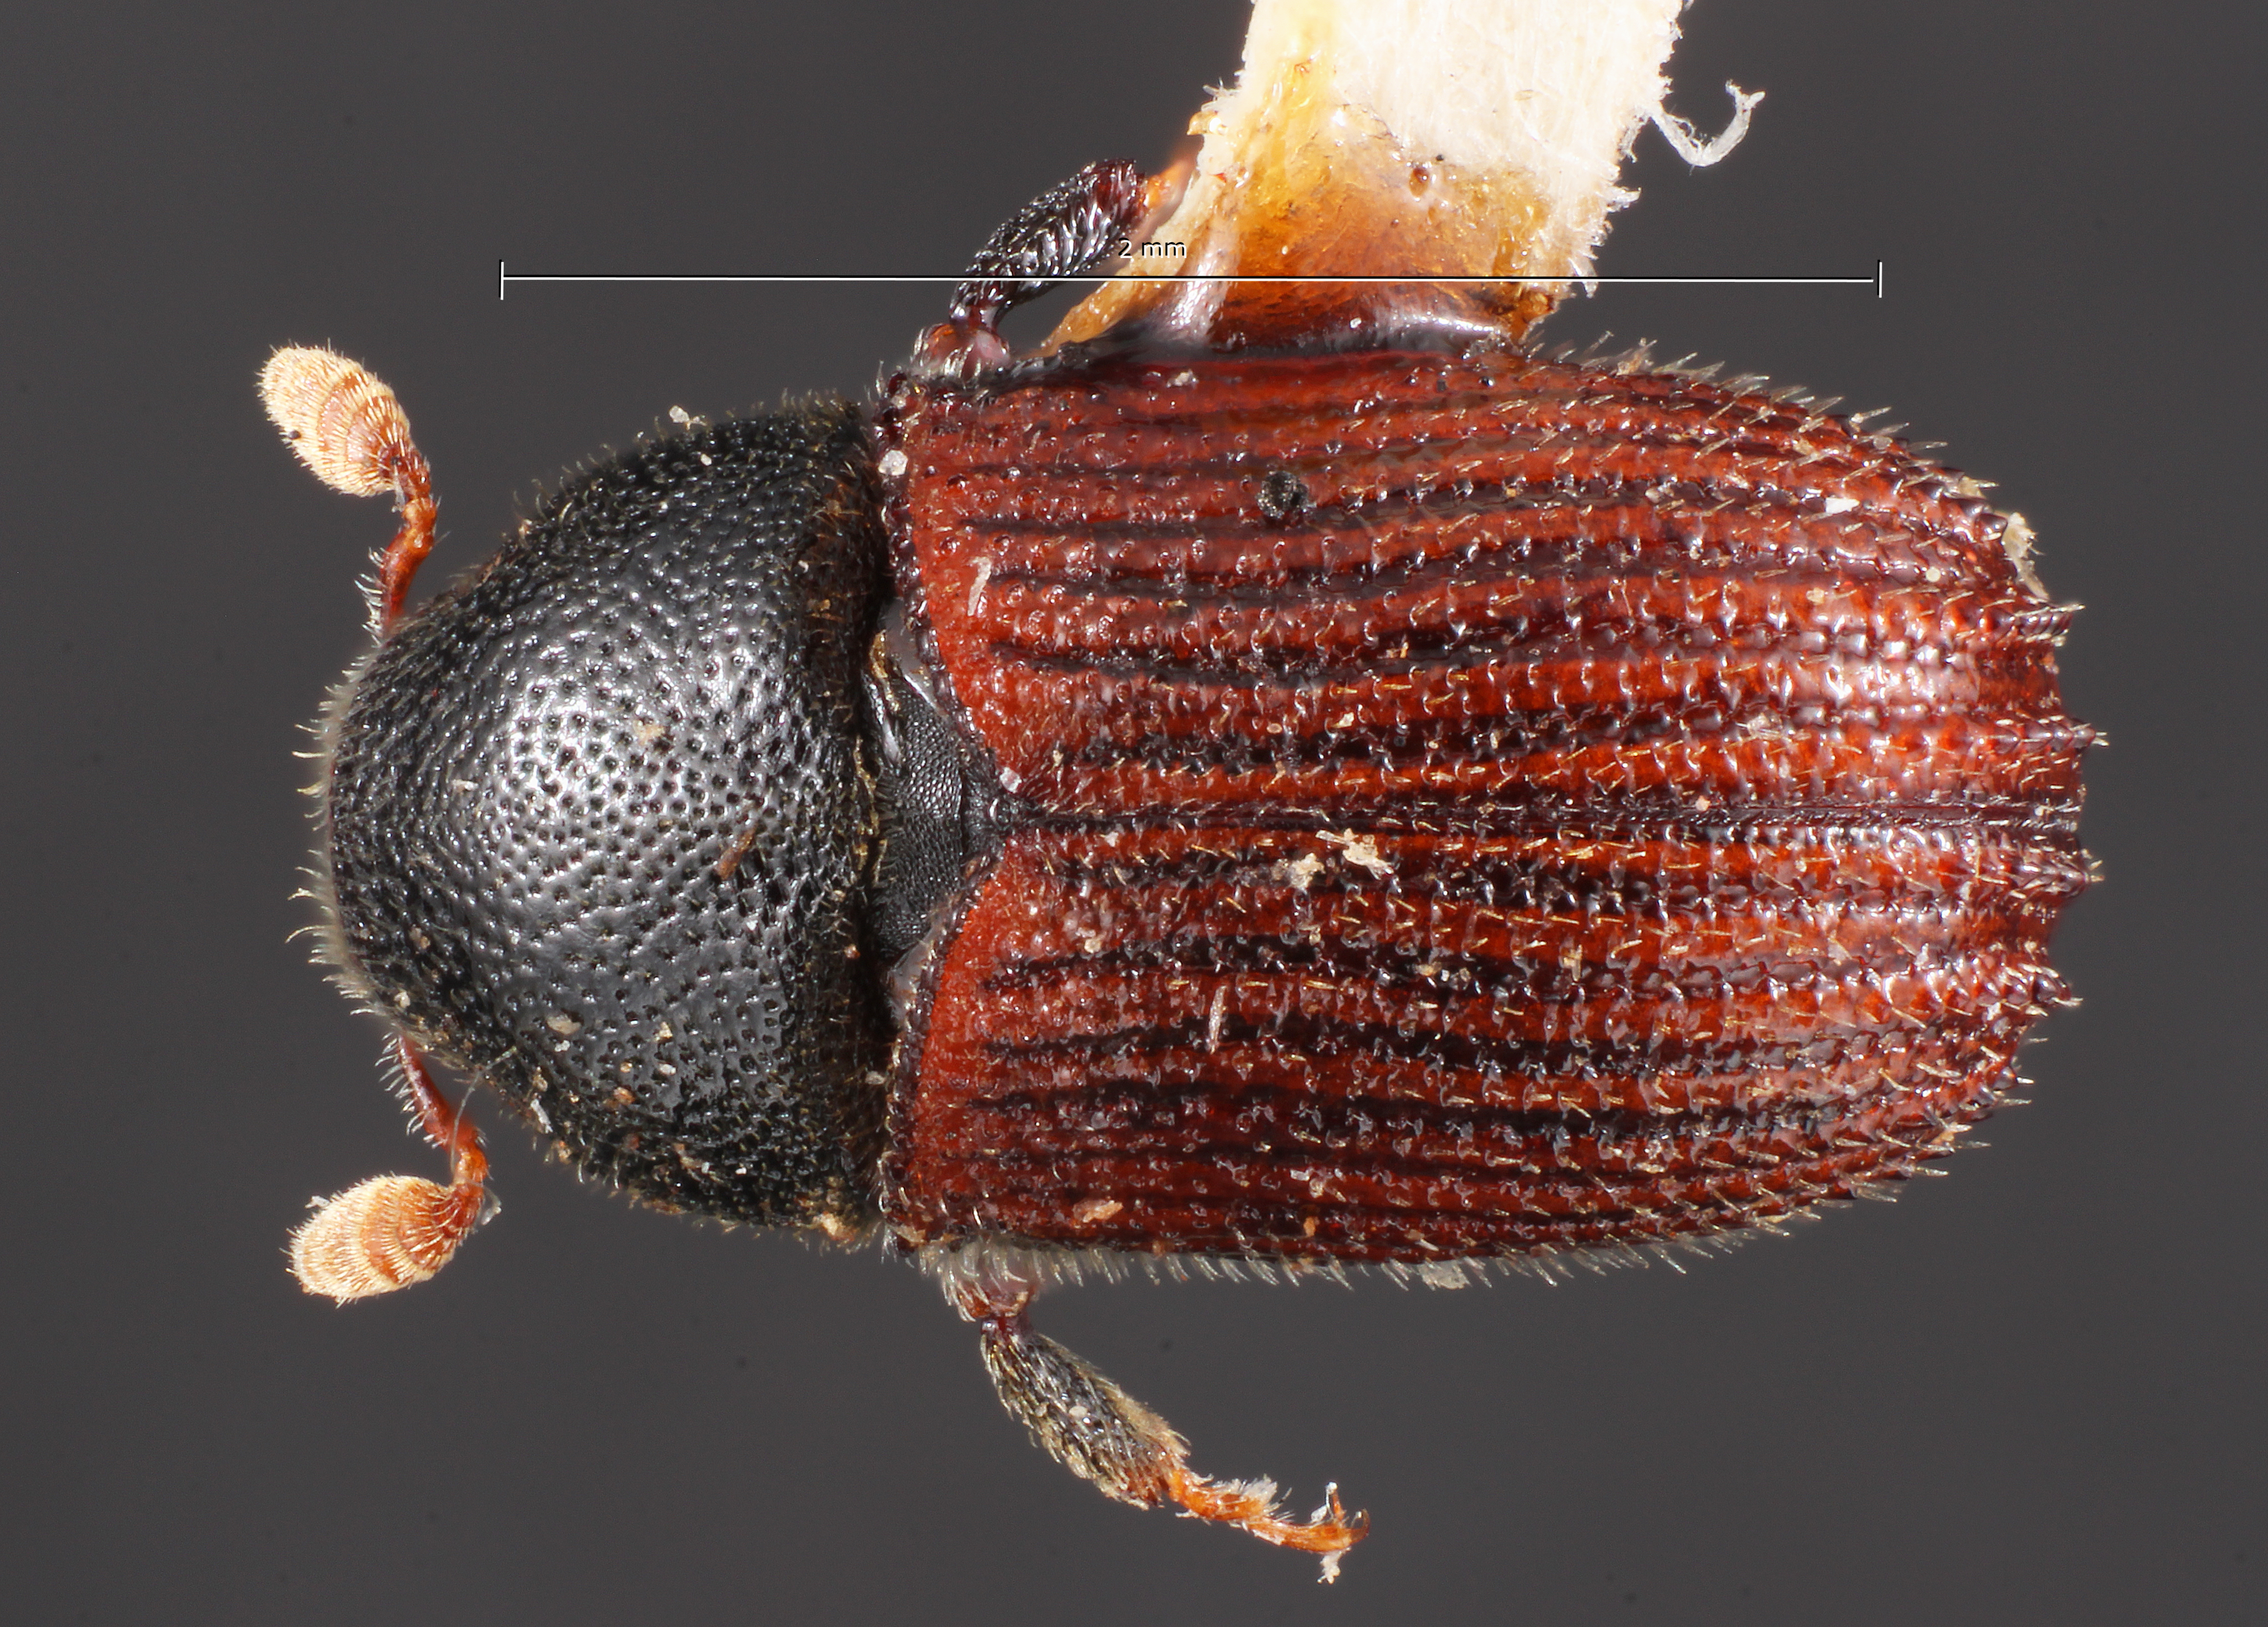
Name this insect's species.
Phloeosinus kaniksu
